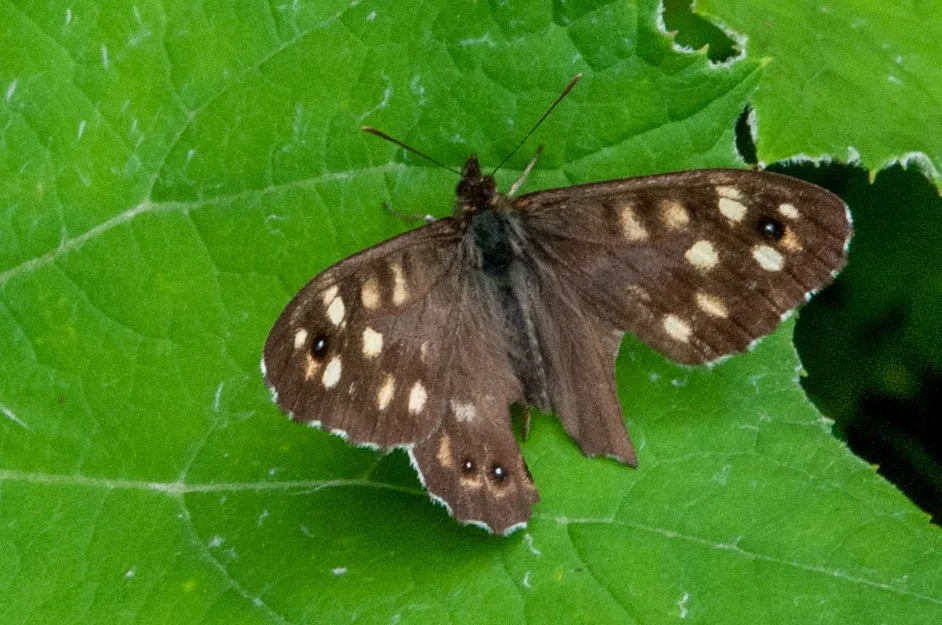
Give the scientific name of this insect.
Pararge aegeria
